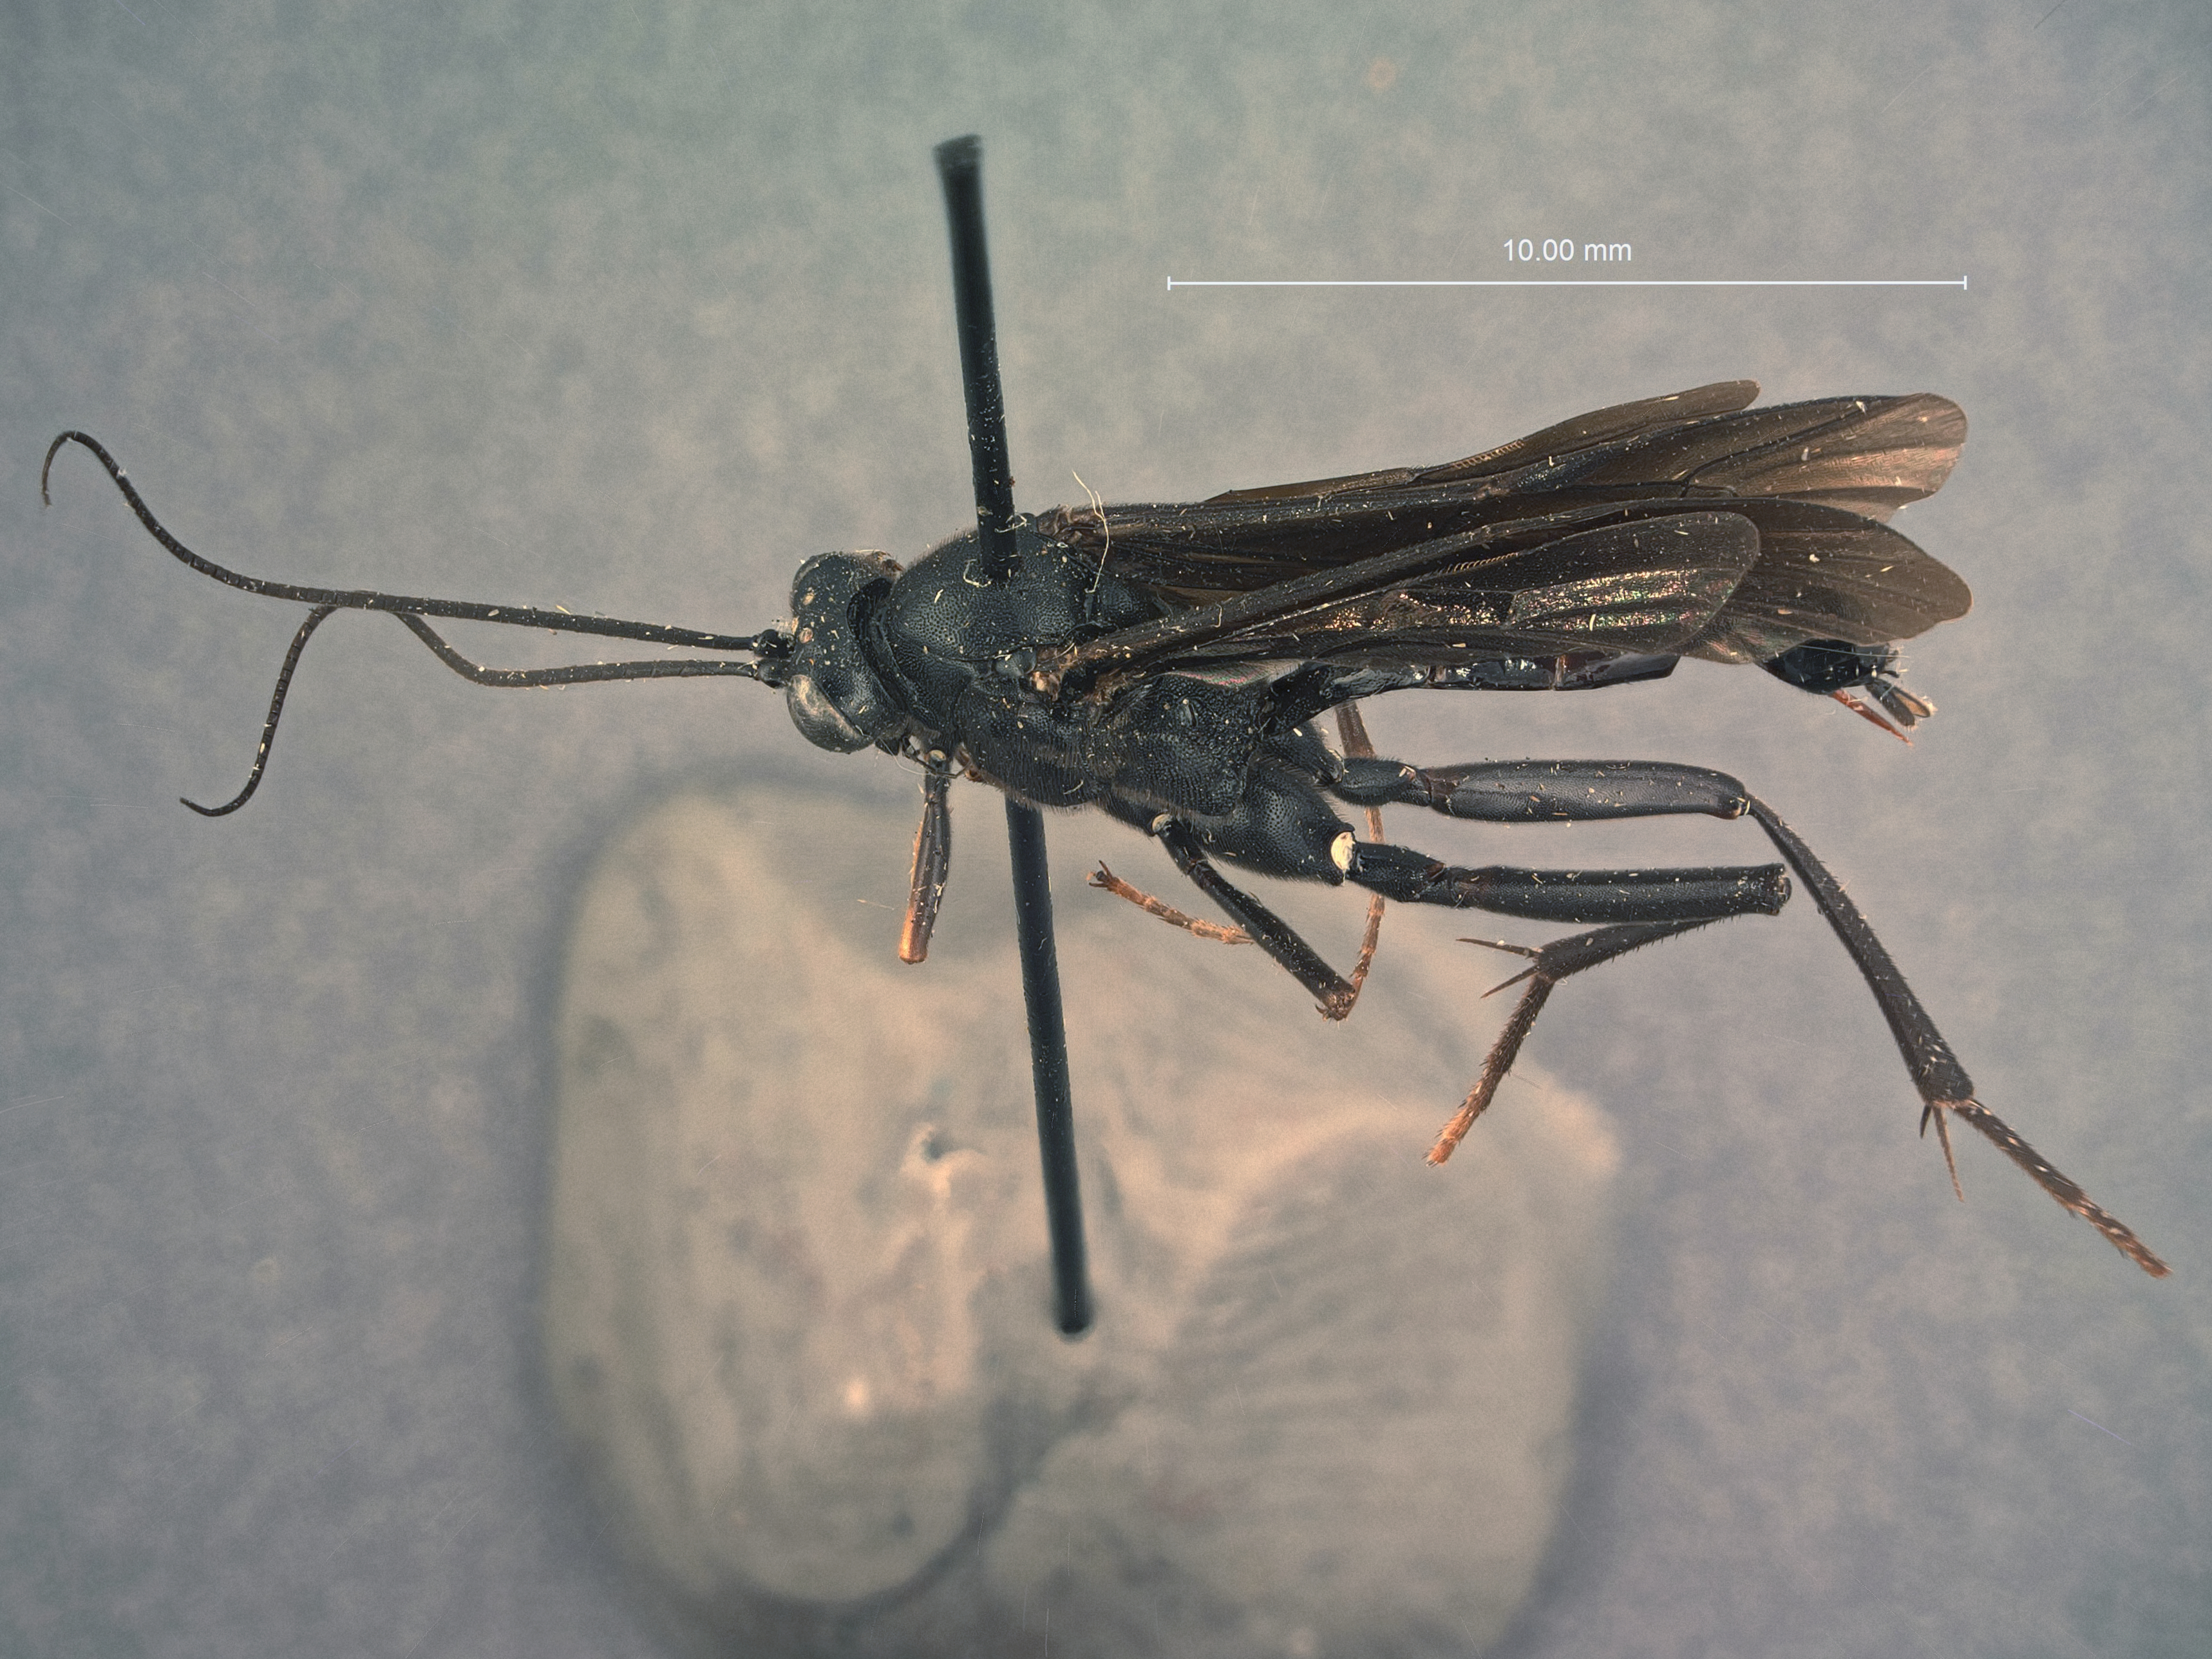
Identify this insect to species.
Exetastes anthracinus
